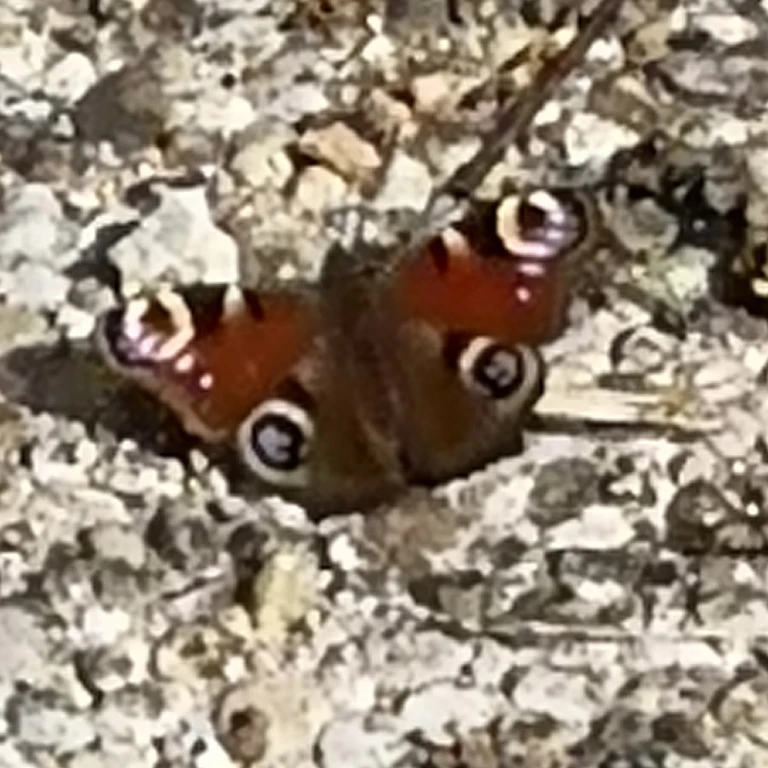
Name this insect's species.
Aglais io
